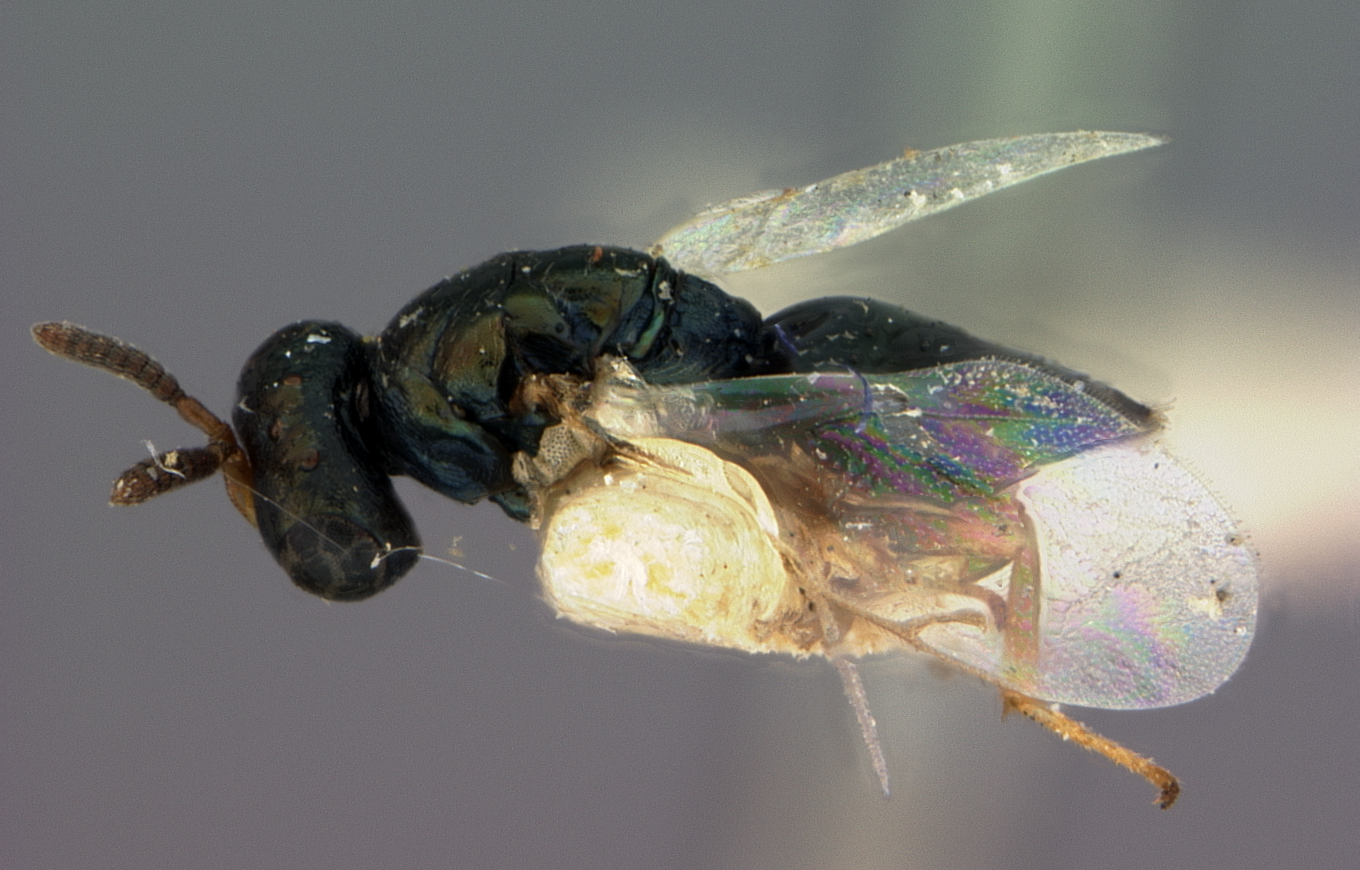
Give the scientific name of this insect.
Nasonia brevicornis
